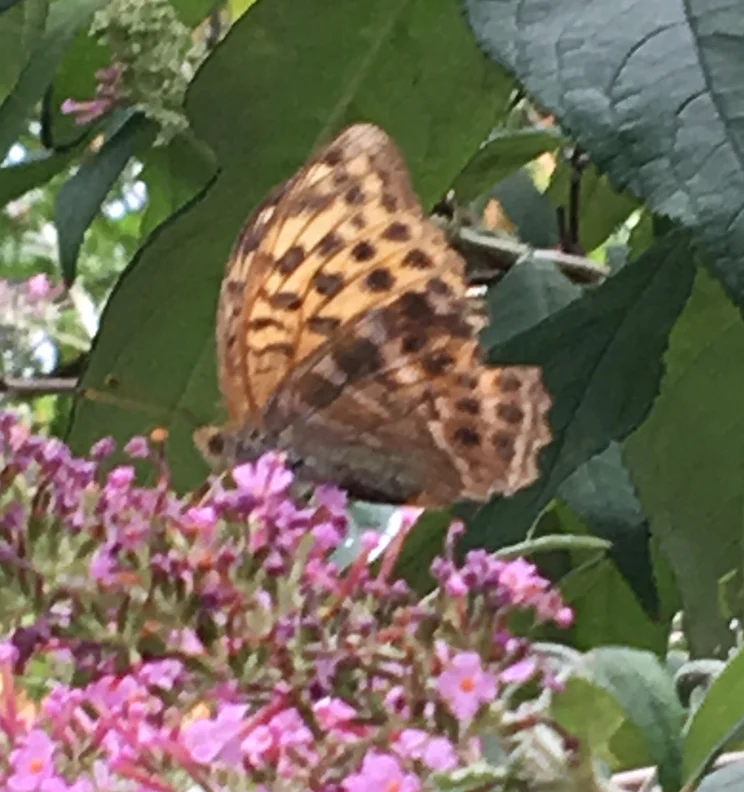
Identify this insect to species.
Argynnis paphia
